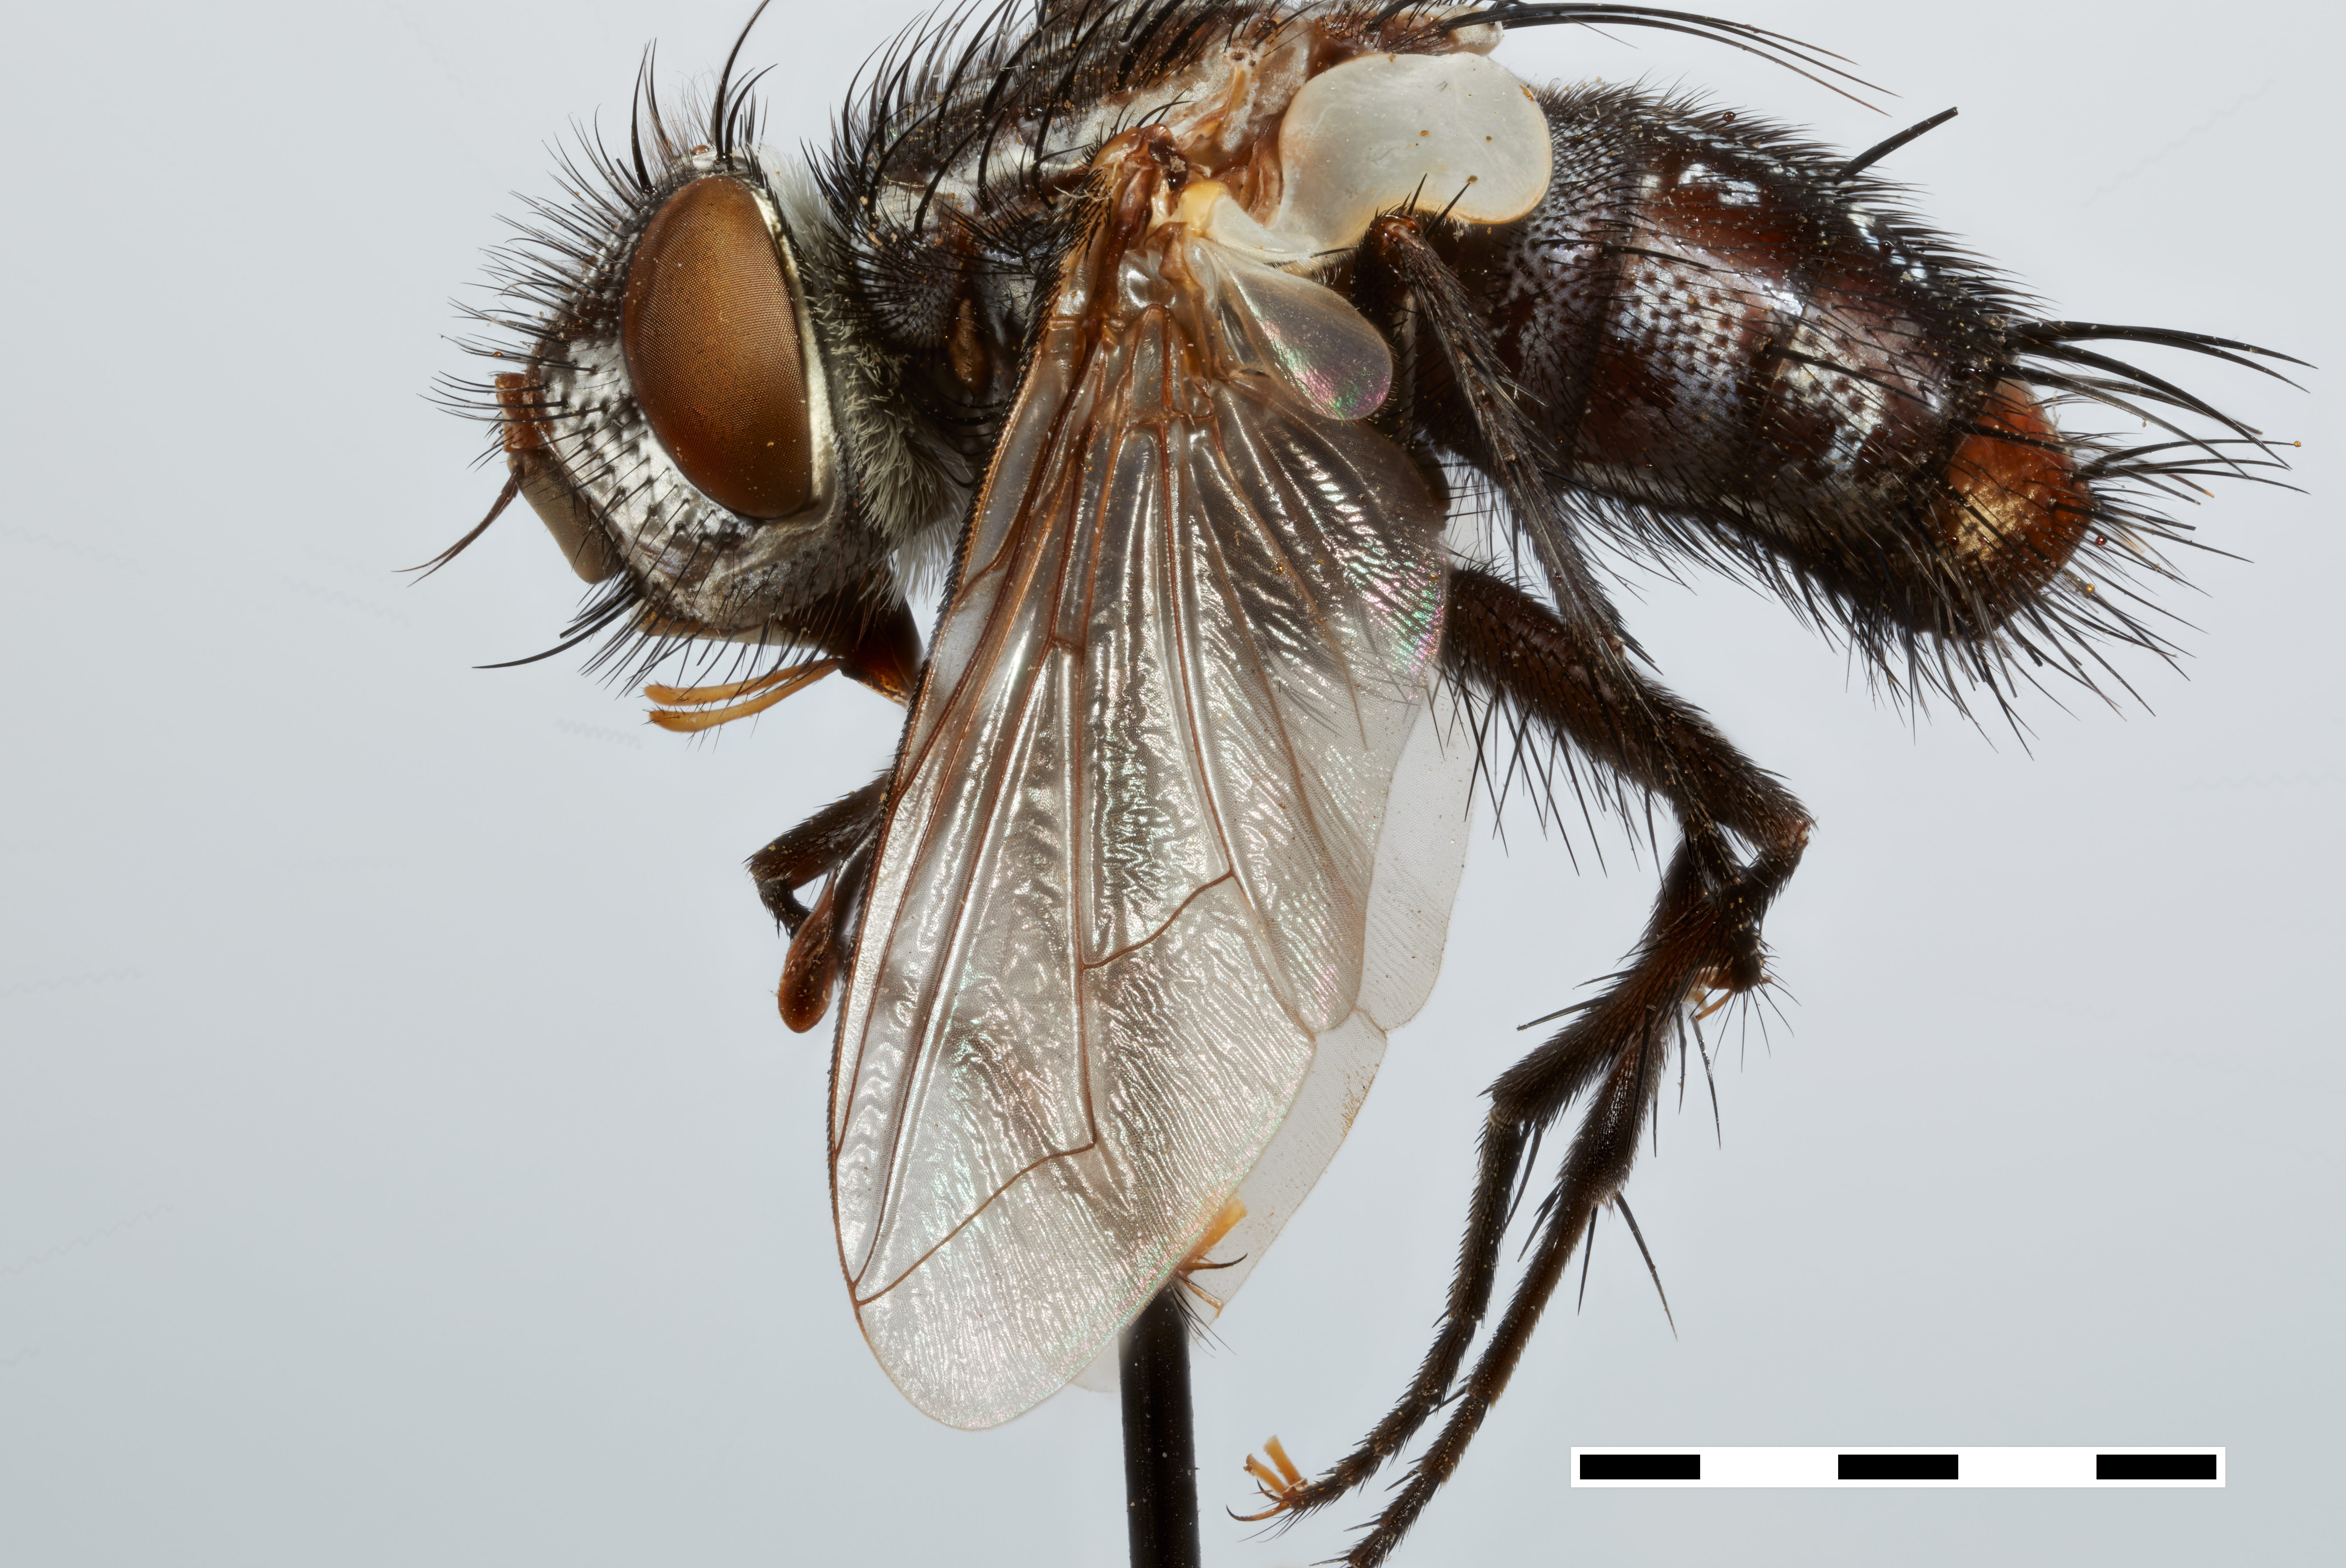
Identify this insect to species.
Peracroglossa peruviana
